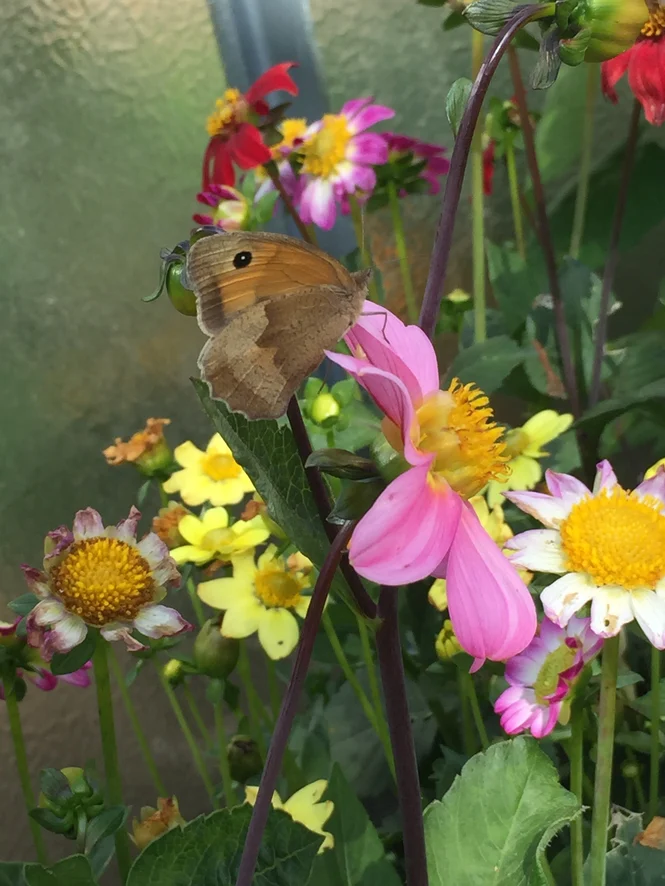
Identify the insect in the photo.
Maniola jurtina
